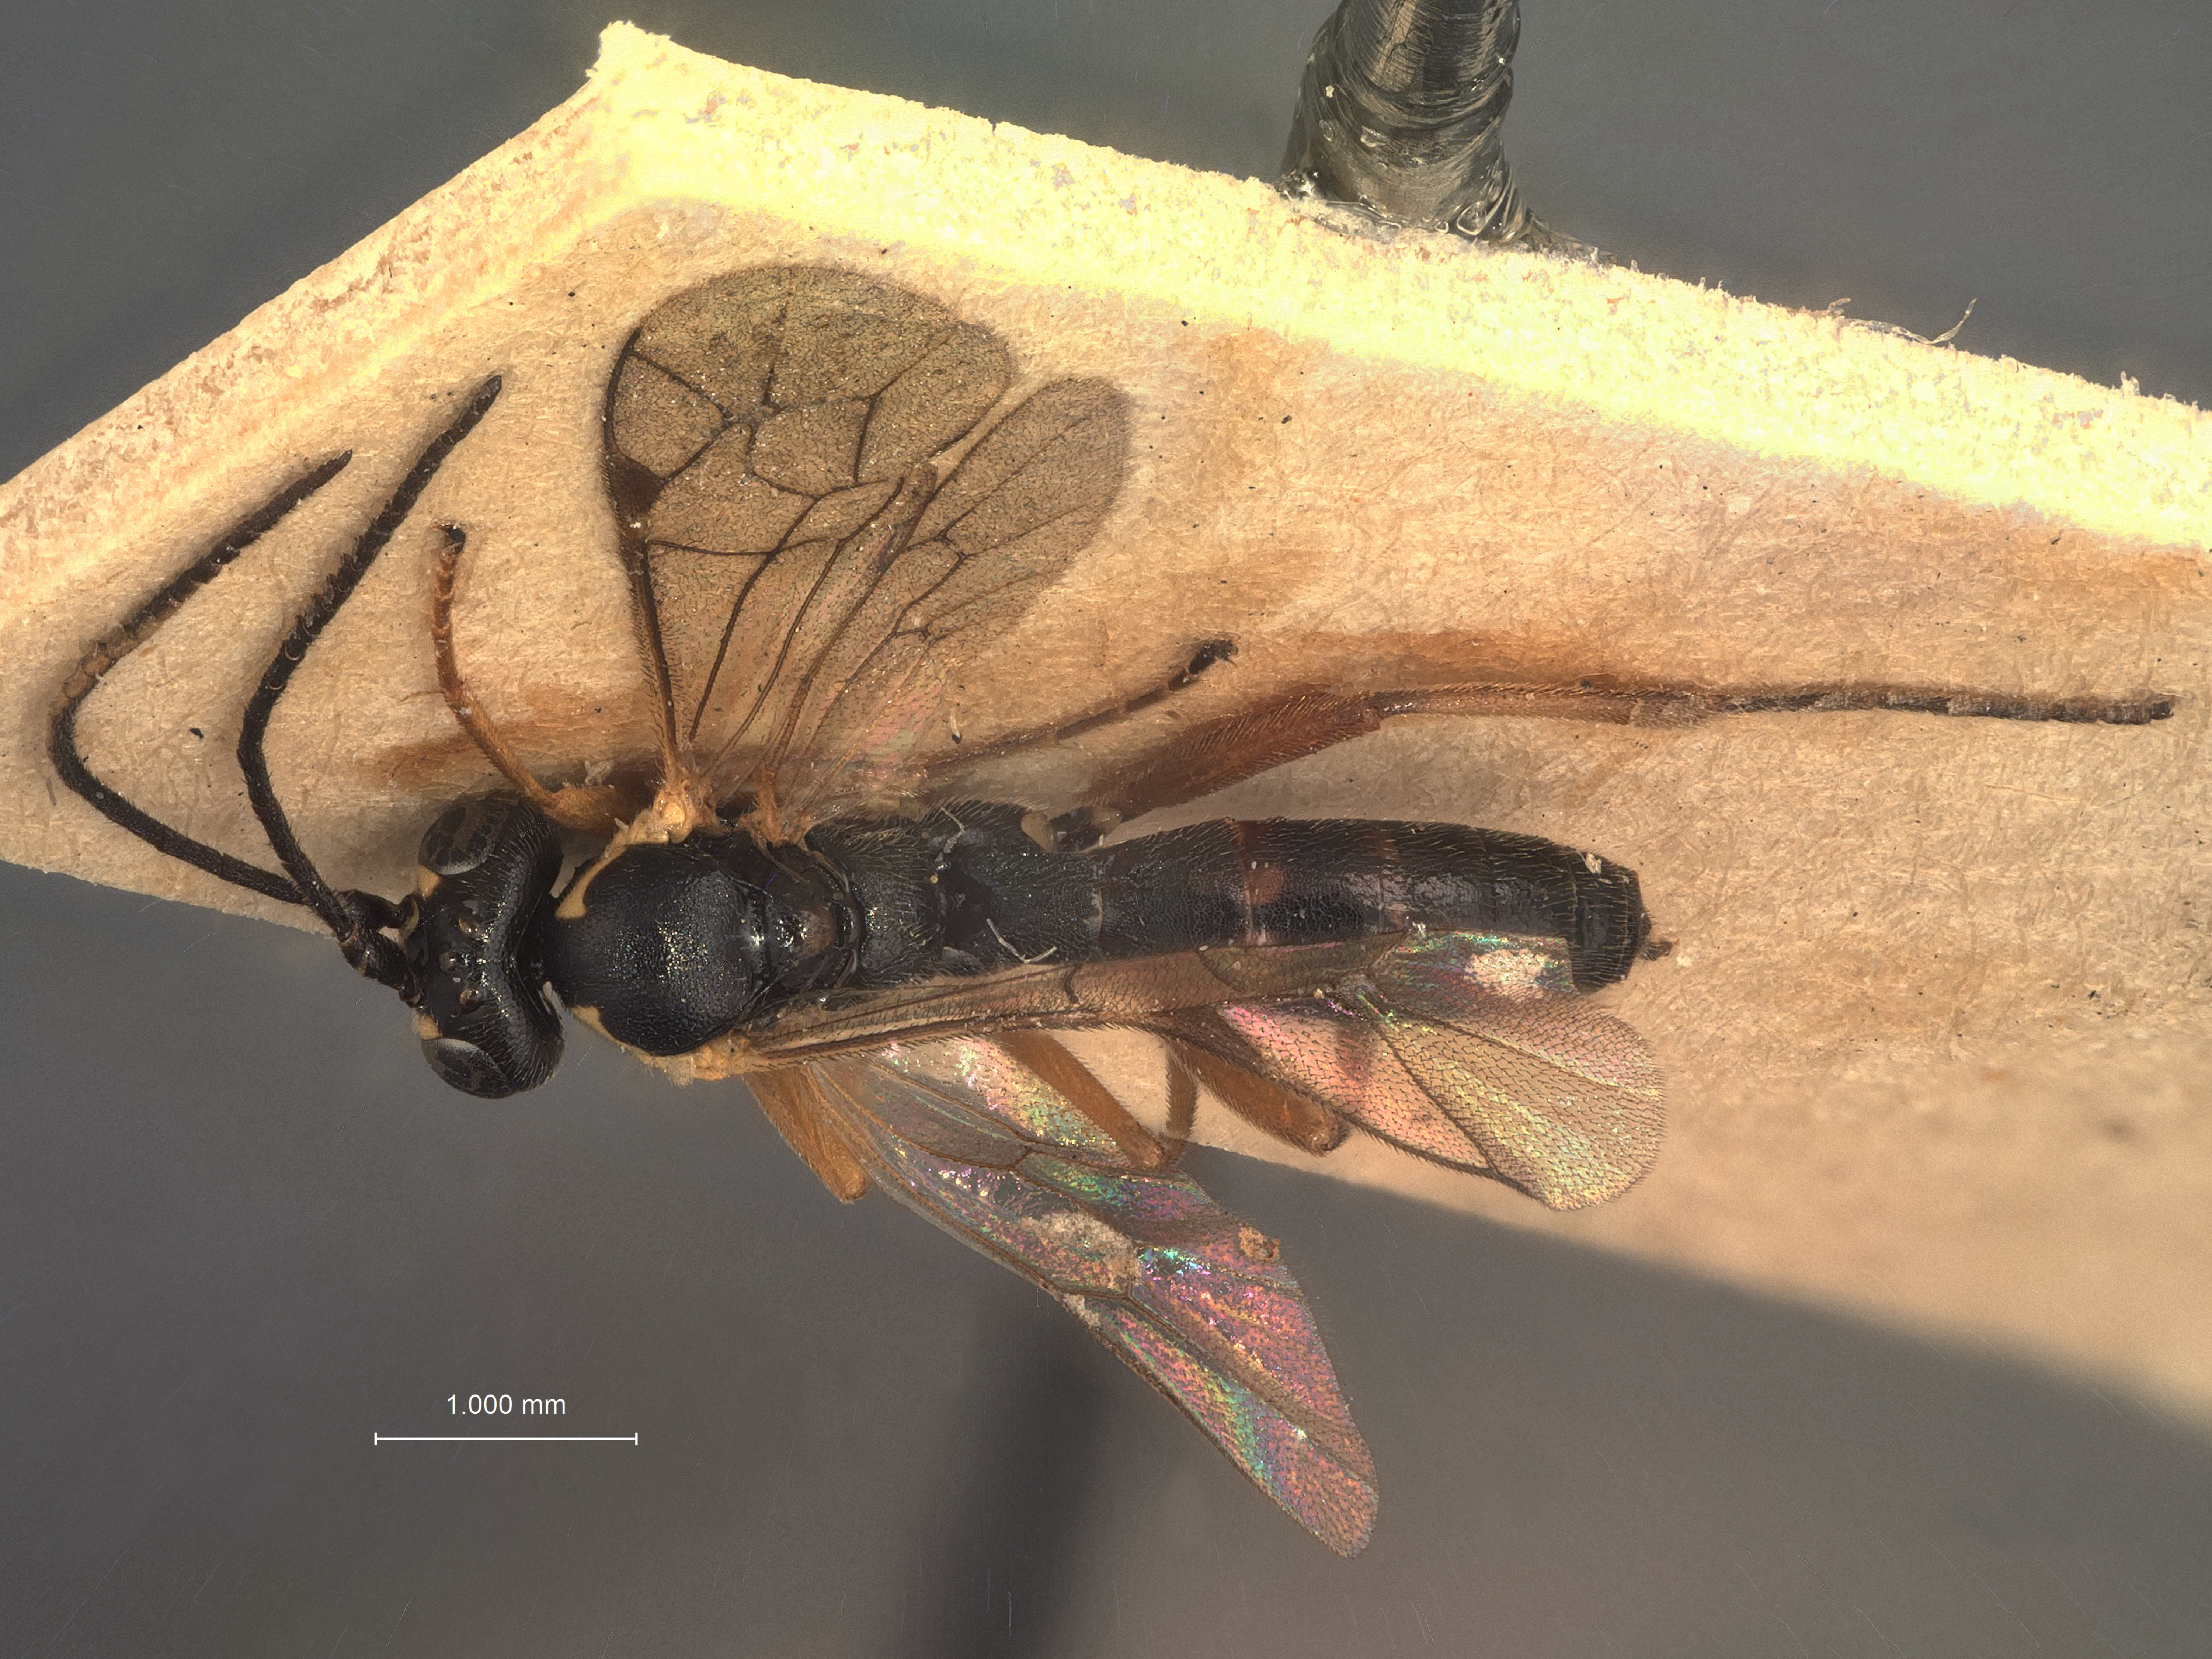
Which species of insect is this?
Homocidus impolitus
